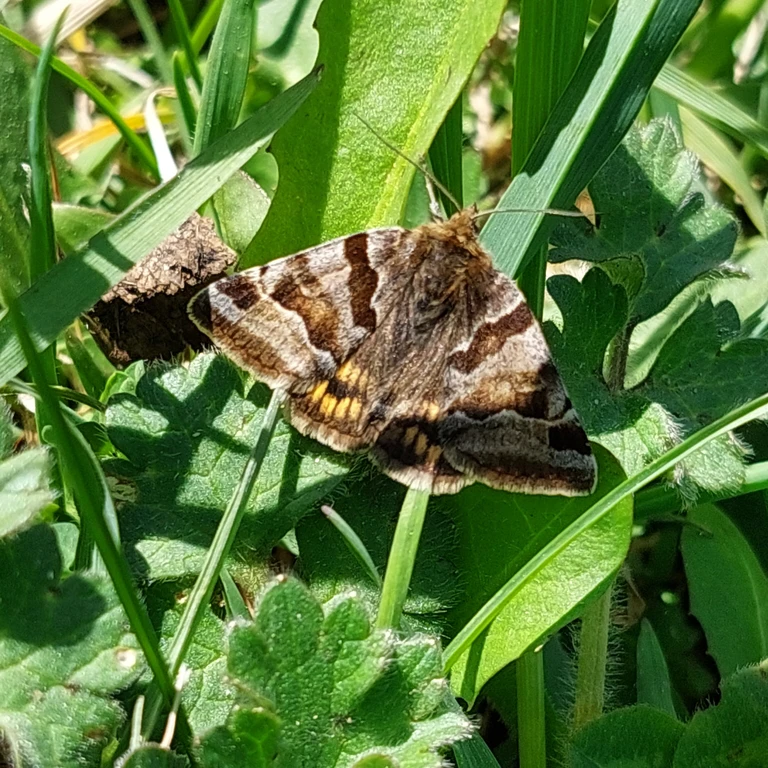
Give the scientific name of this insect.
Euclidia glyphica
